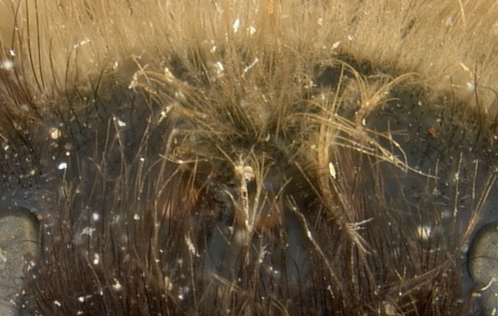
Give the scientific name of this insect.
Psithyrus fernaldae
